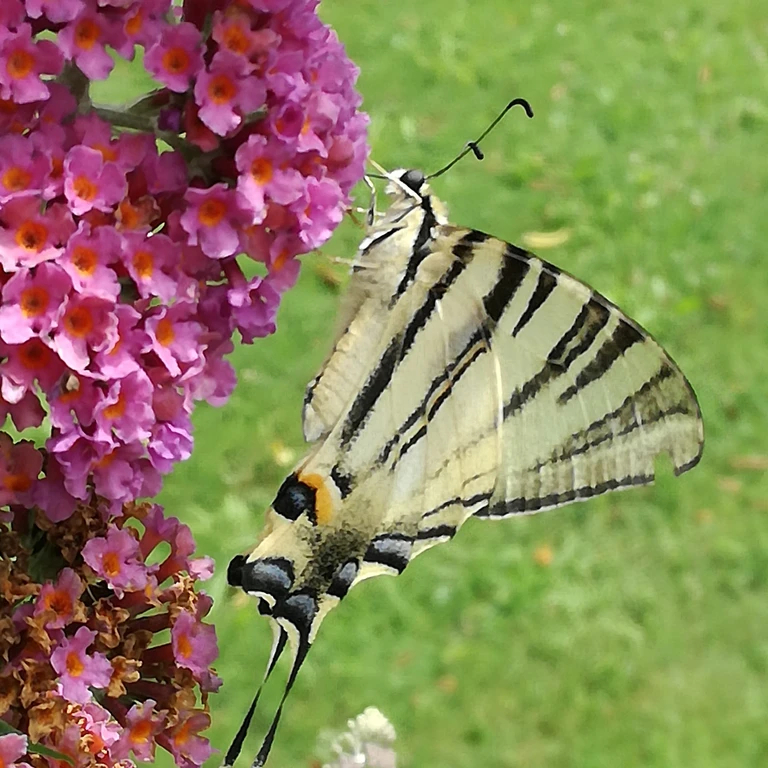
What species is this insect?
Iphiclides podalirius
